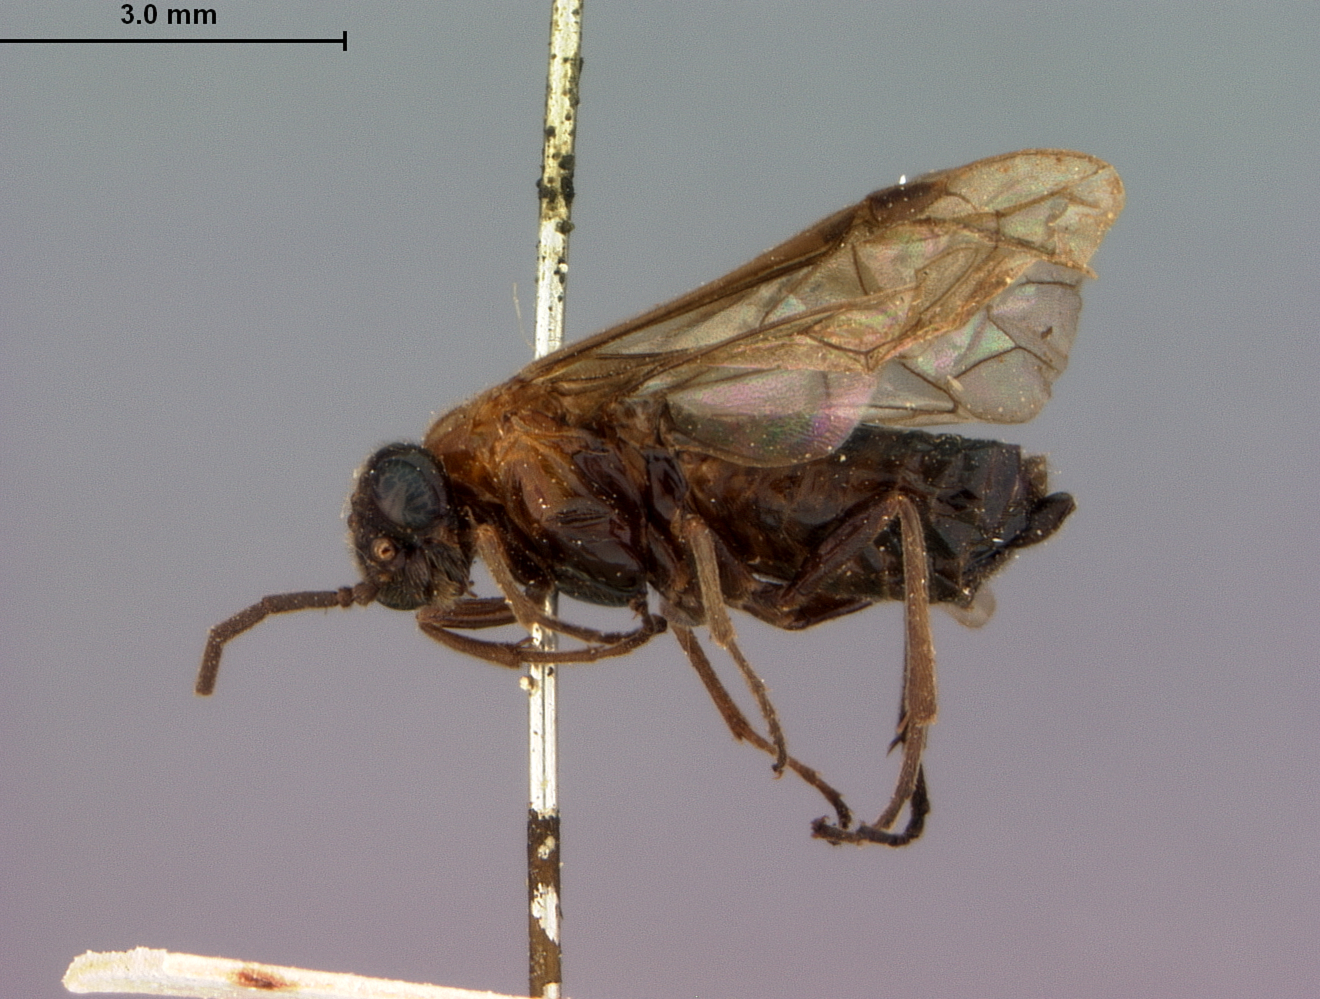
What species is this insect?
Tomostethus tenuicornis
